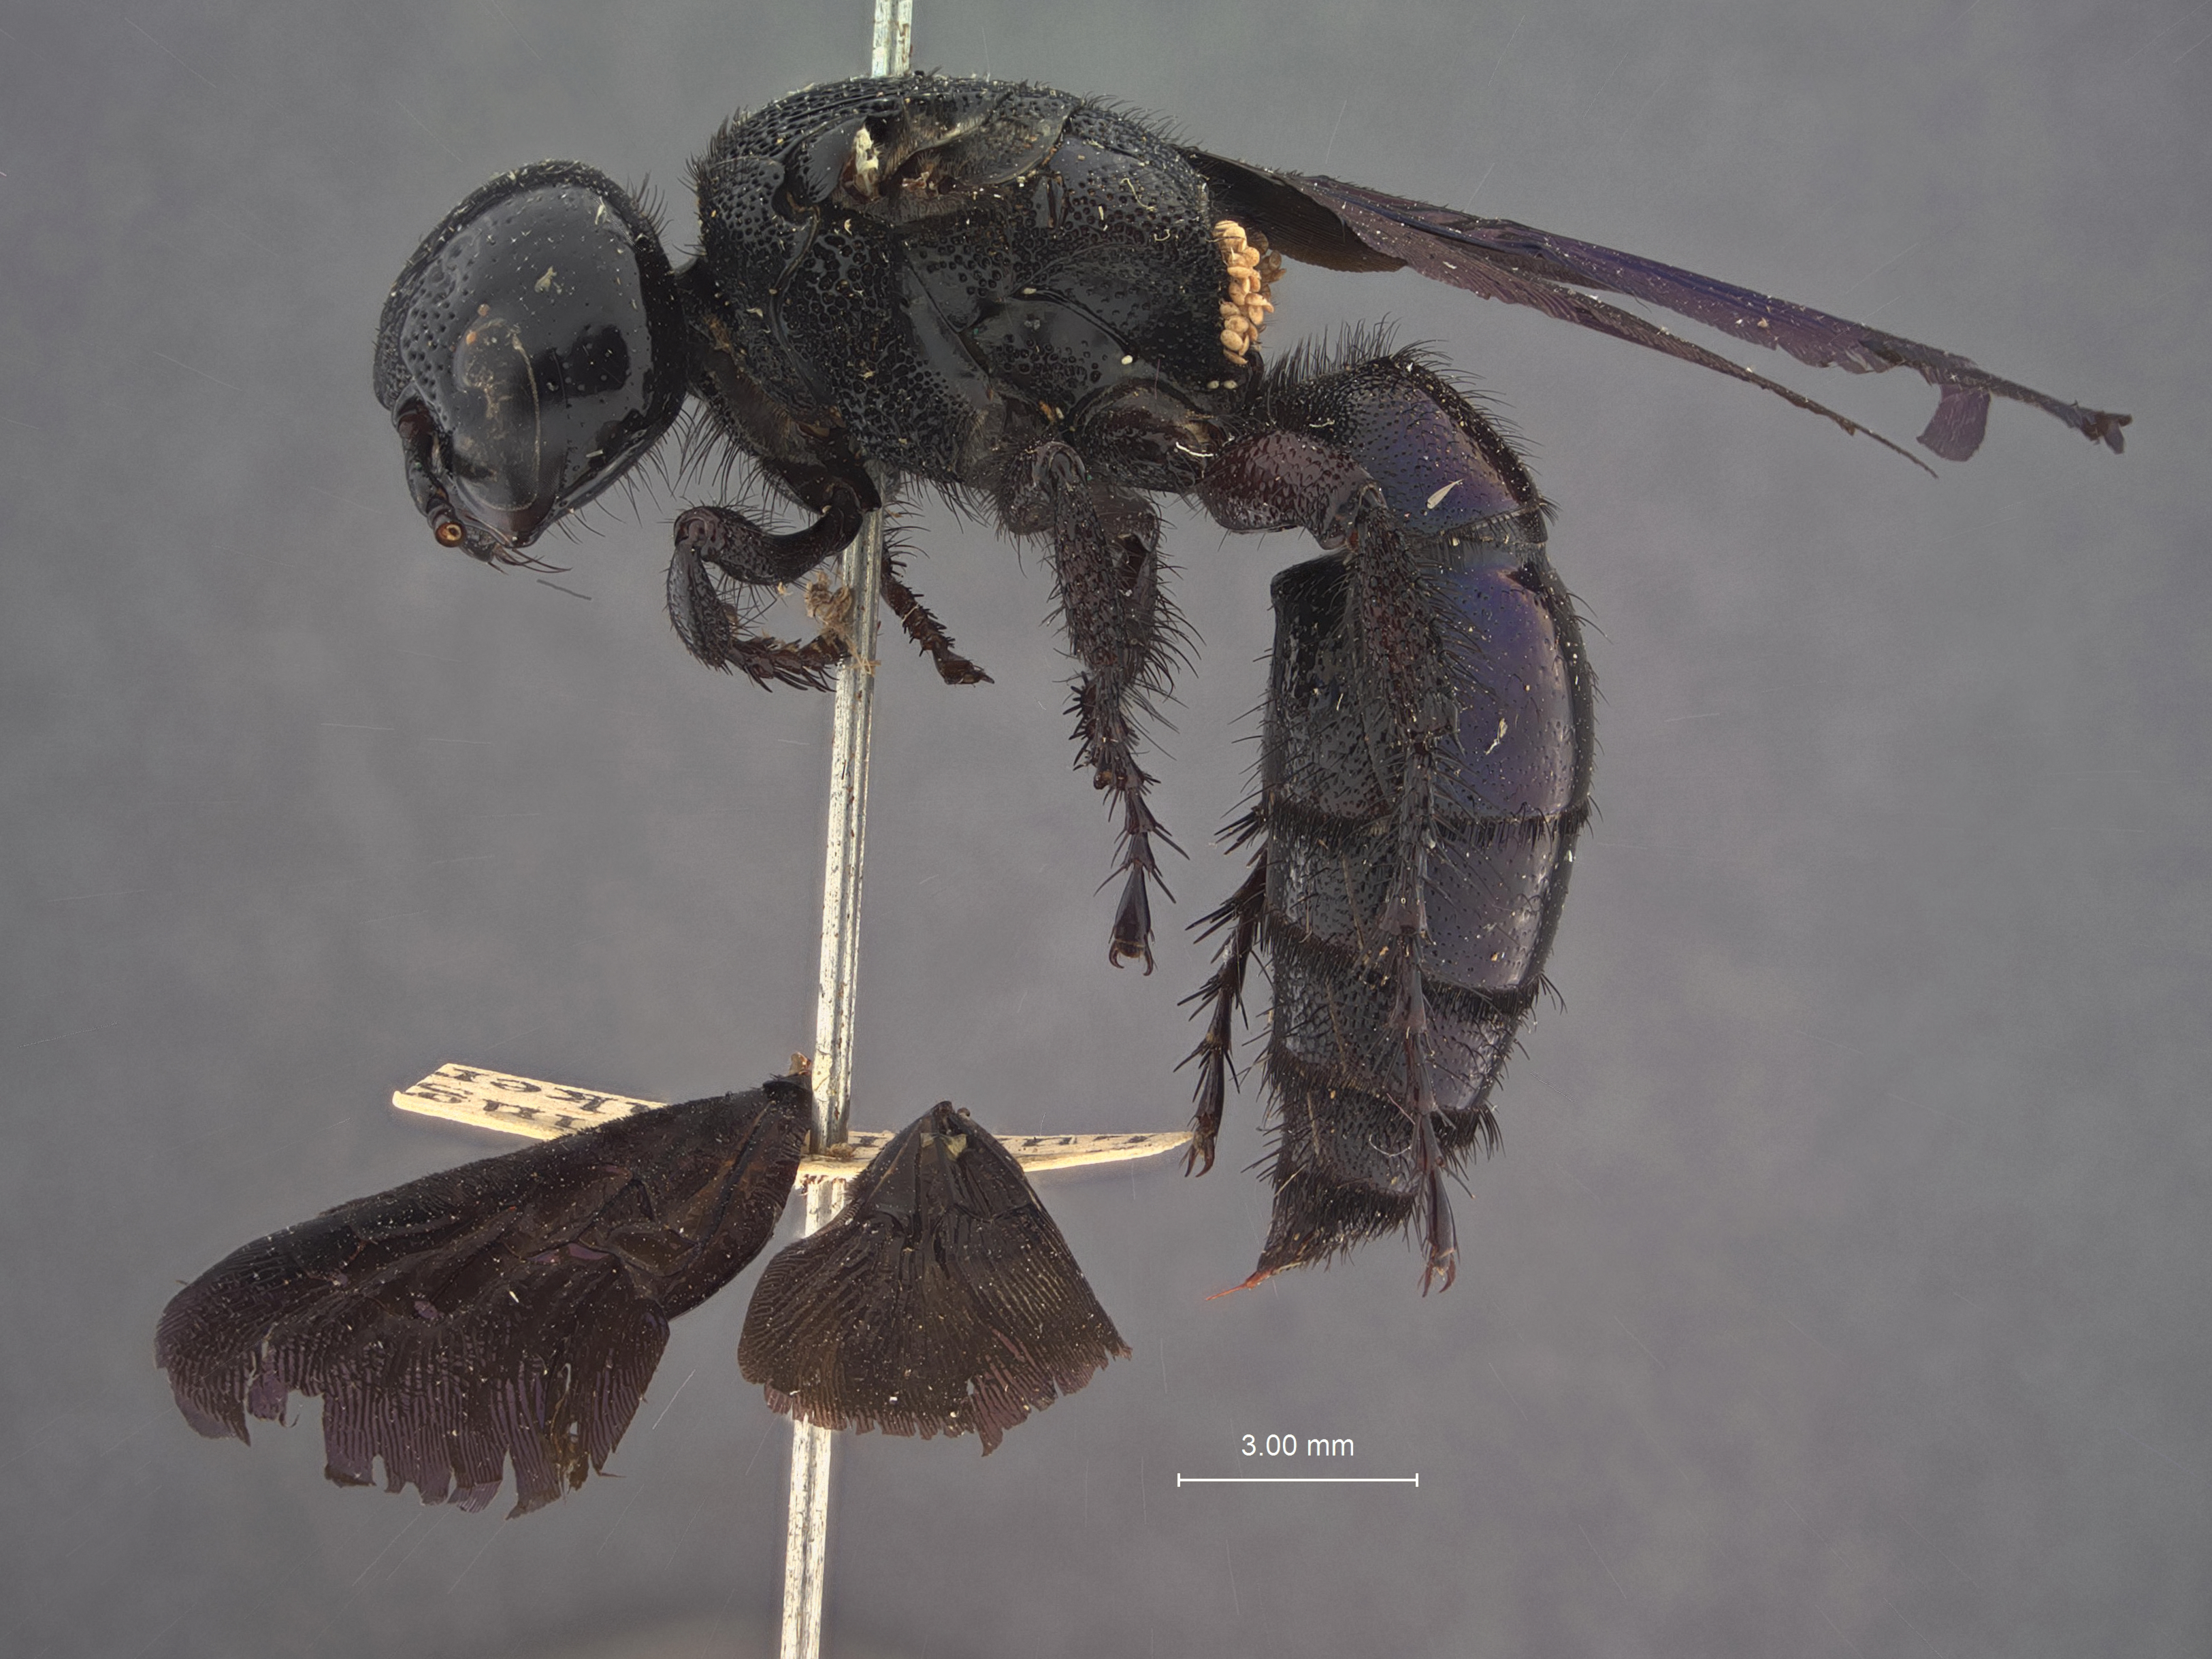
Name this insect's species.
Scolia megacephala
